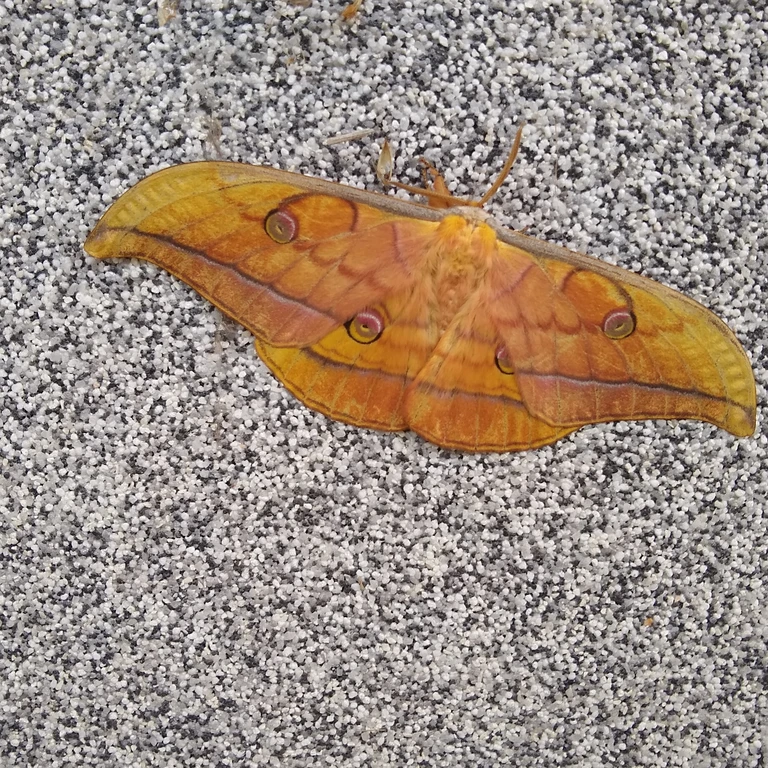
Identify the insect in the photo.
Antheraea yamamai
